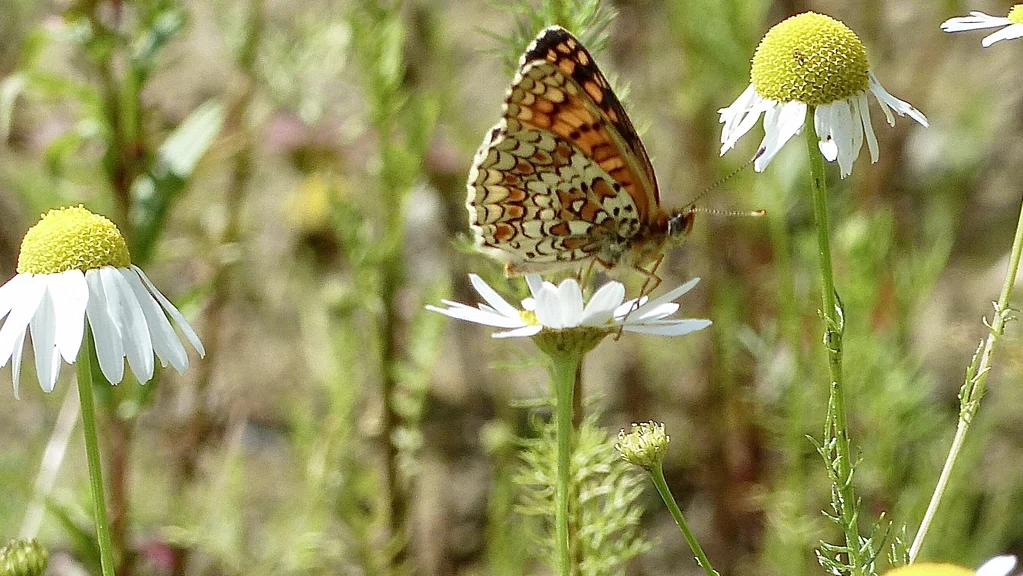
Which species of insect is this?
Melitaea phoebe
